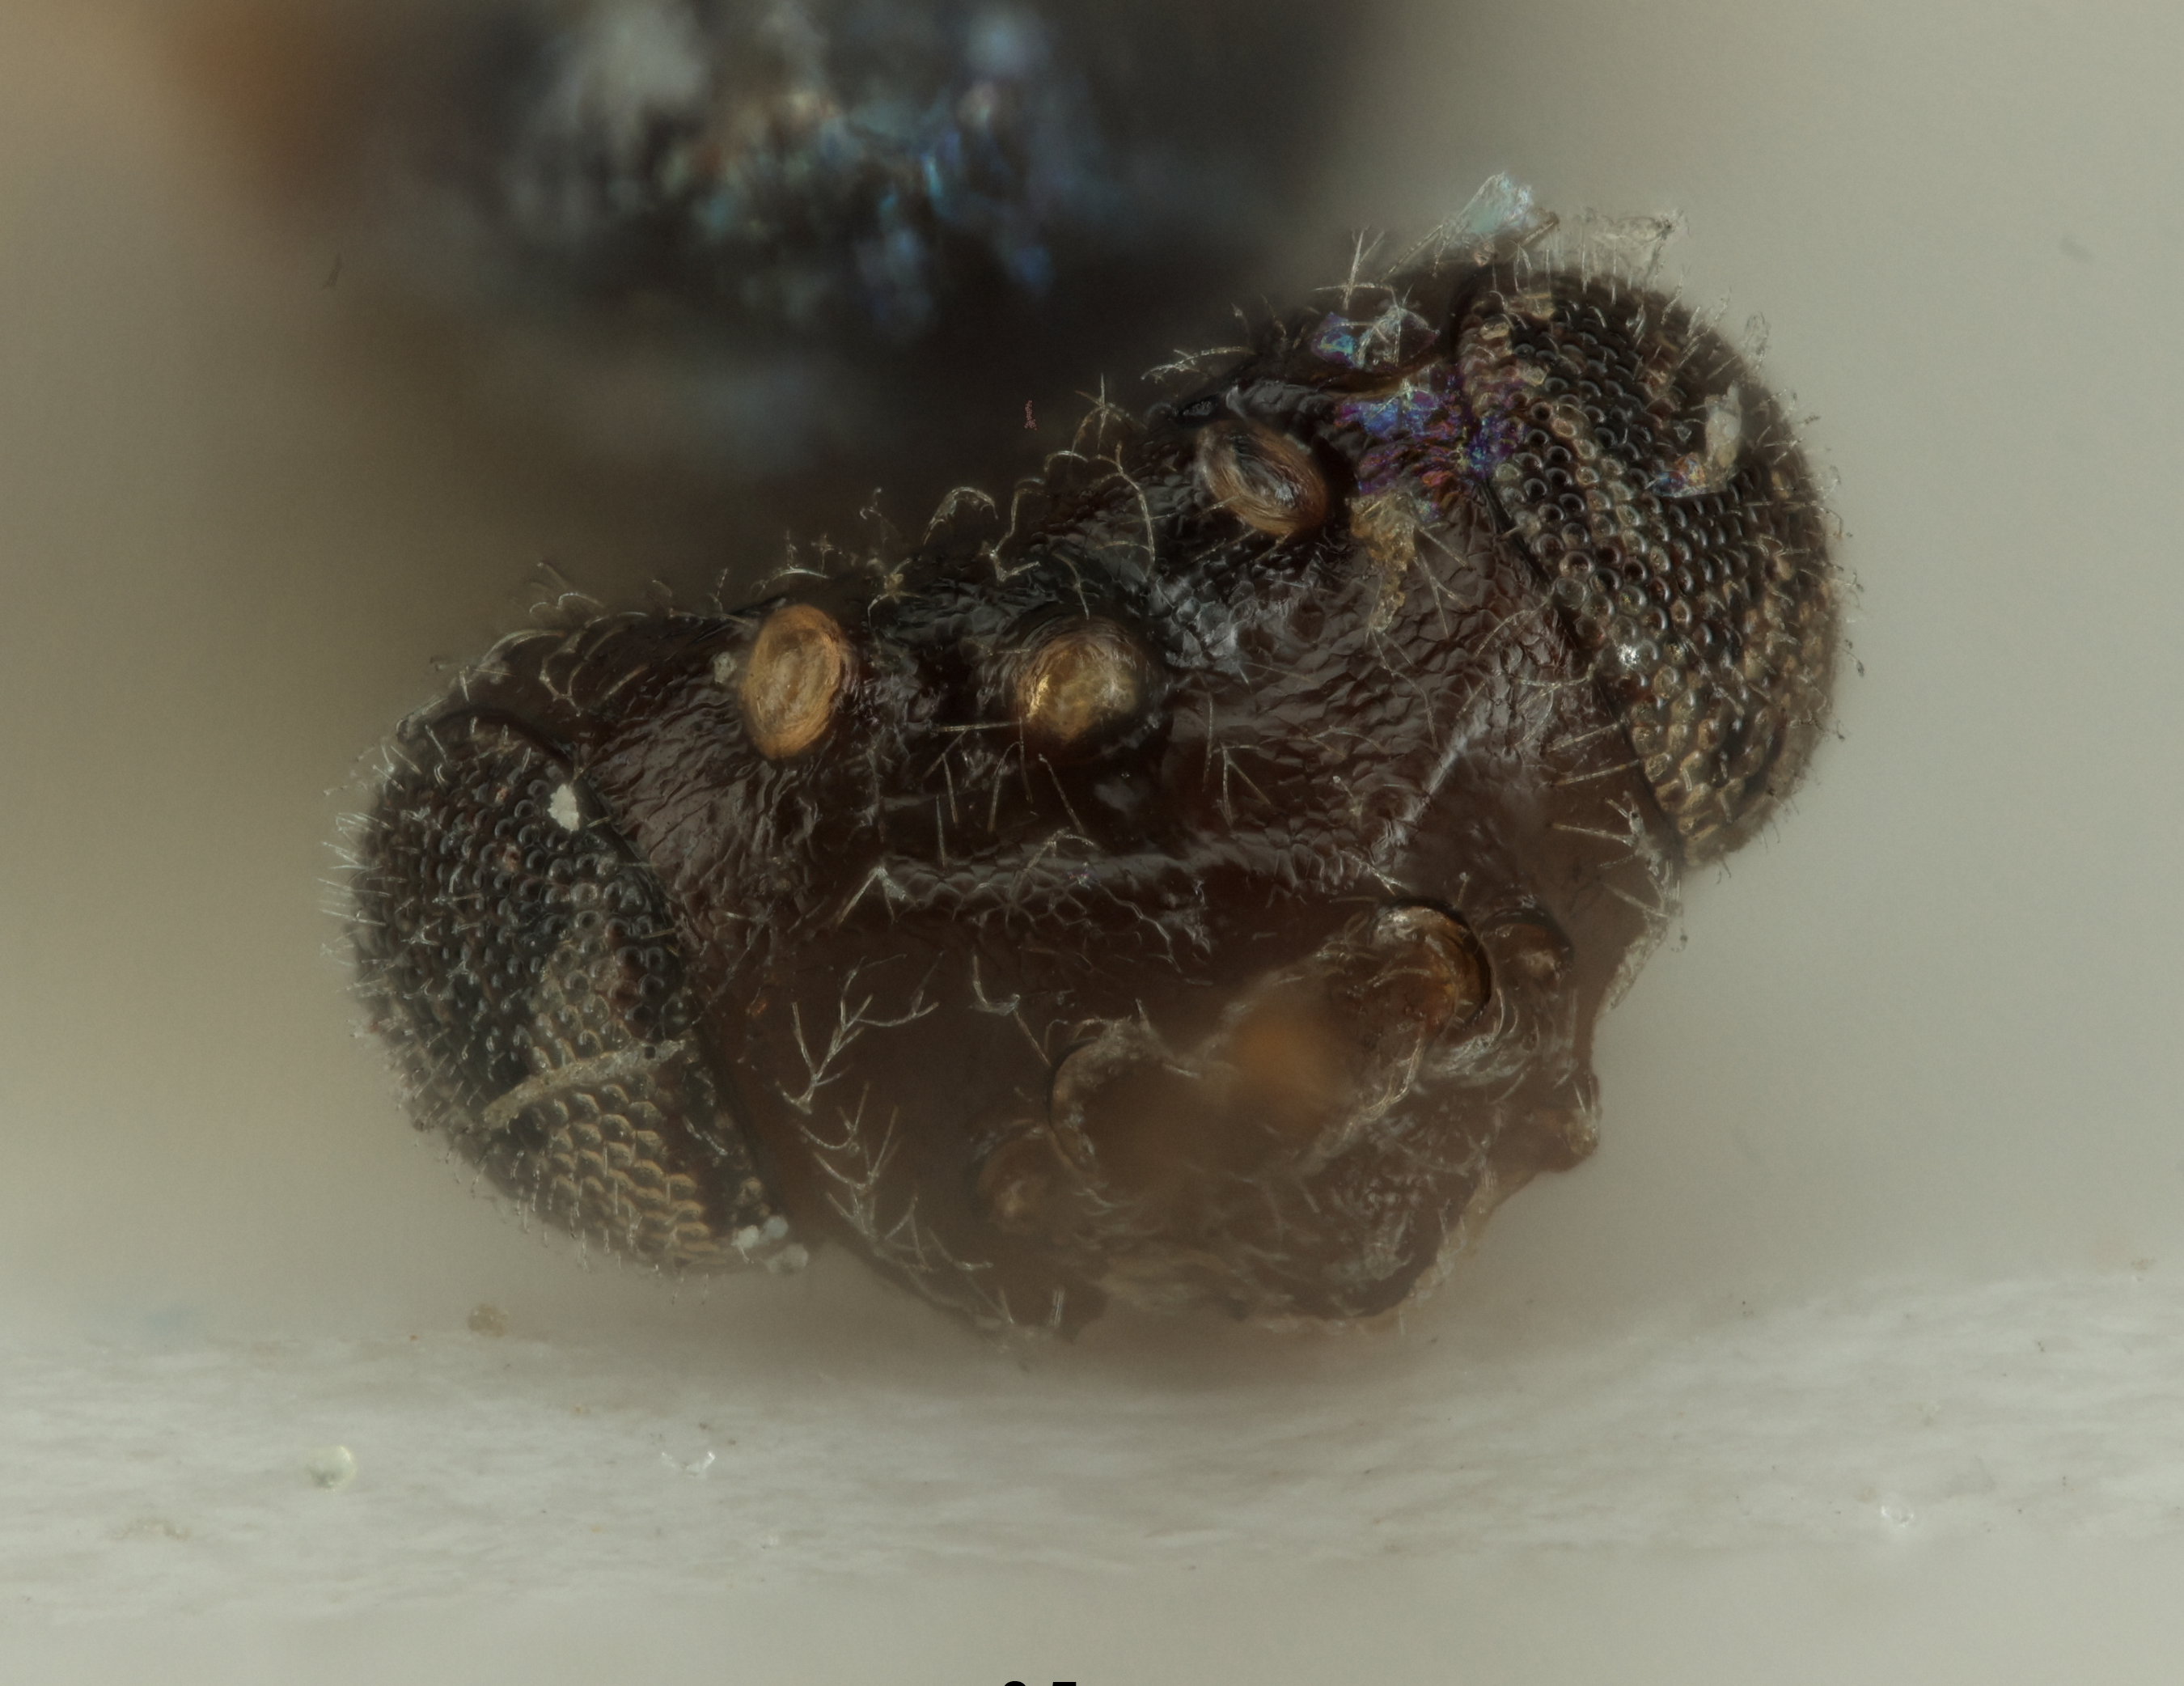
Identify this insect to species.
Phobas longicornis
